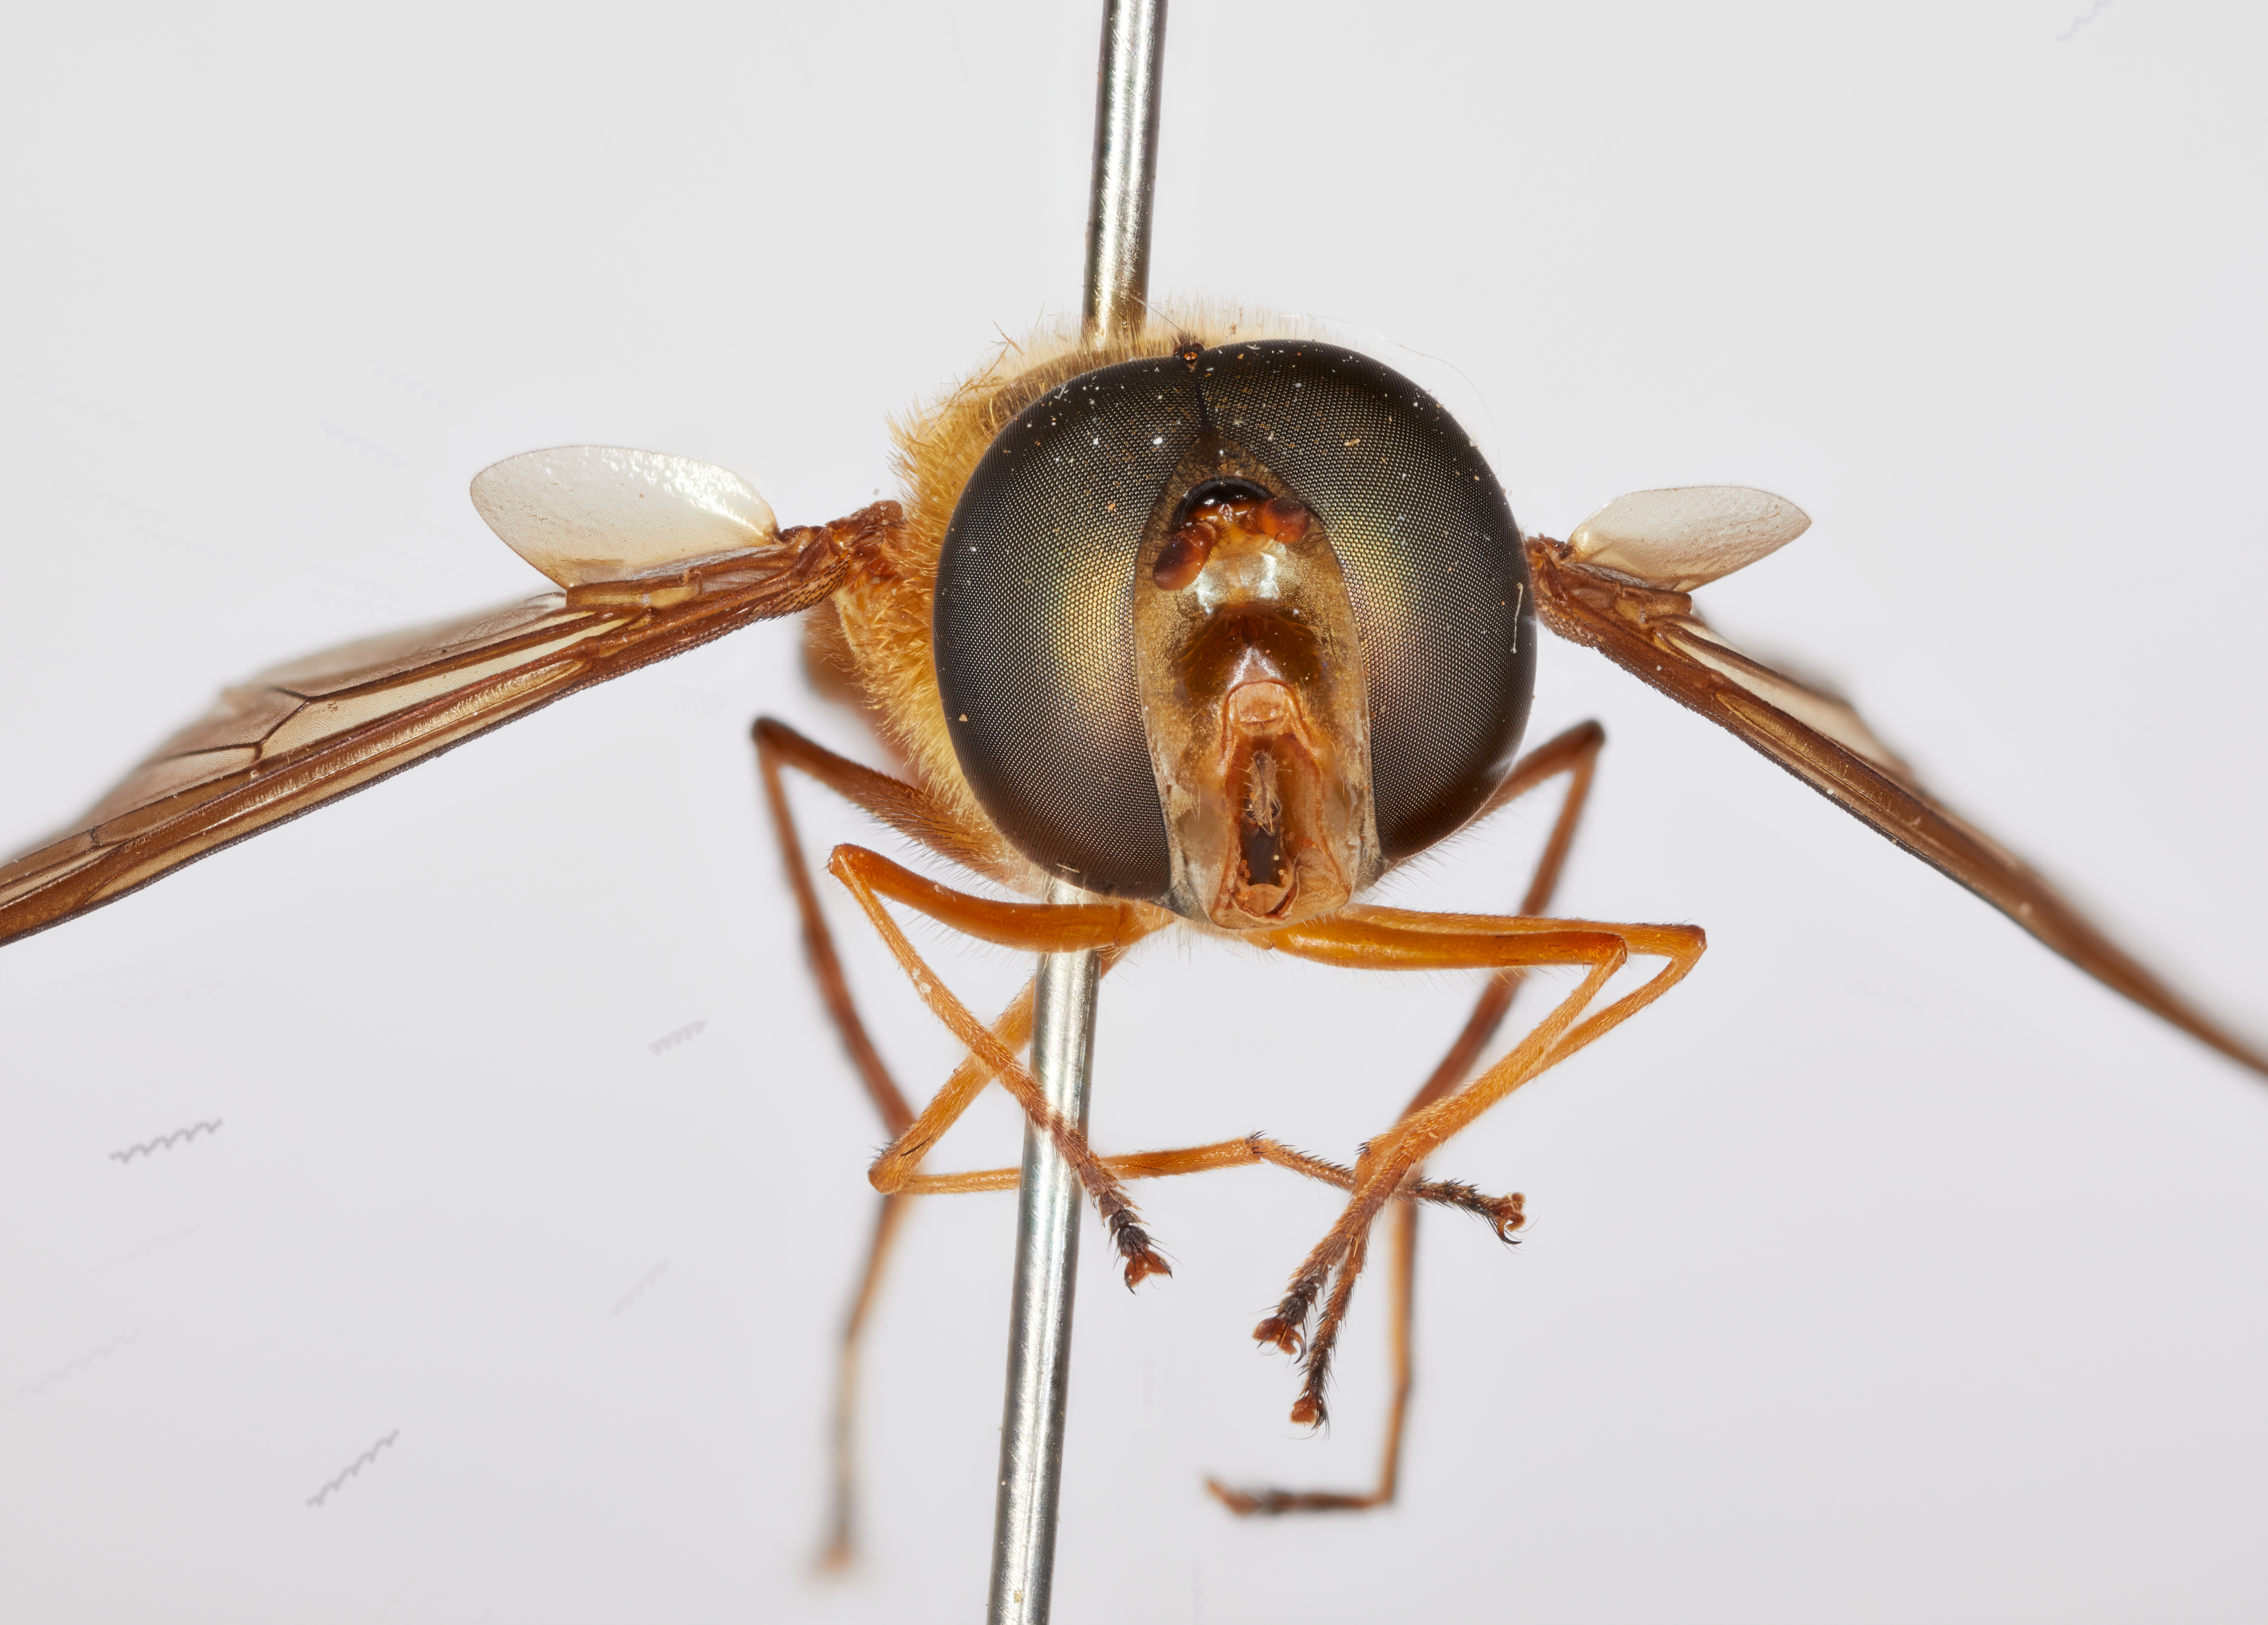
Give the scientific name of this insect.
Asarkina ayyari
